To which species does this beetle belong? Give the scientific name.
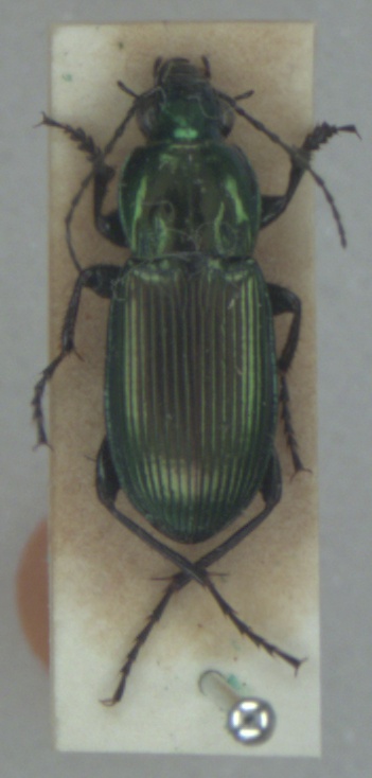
Poecilus lepidus
